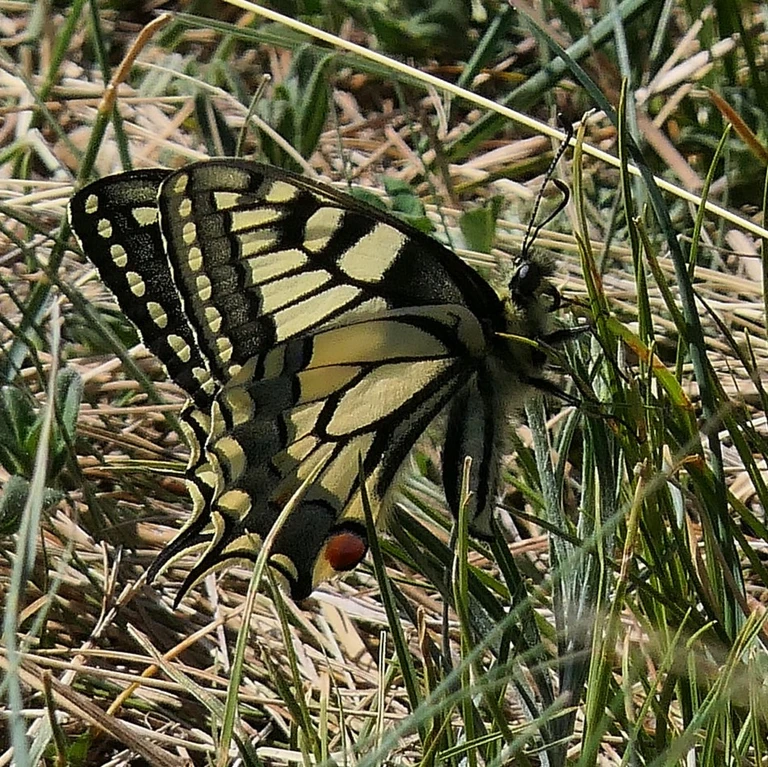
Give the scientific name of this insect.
Papilio machaon
